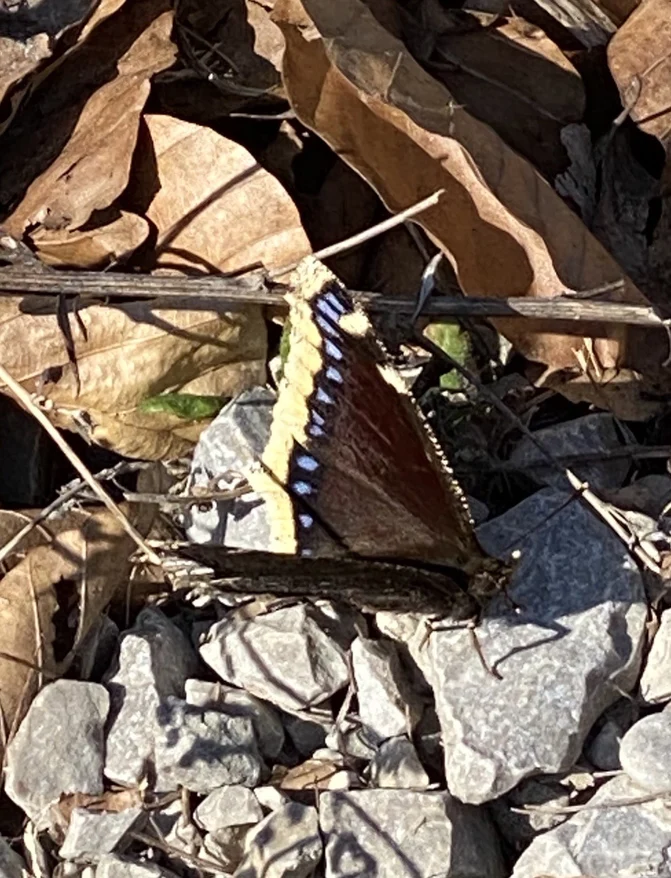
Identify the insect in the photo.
Nymphalis antiopa
